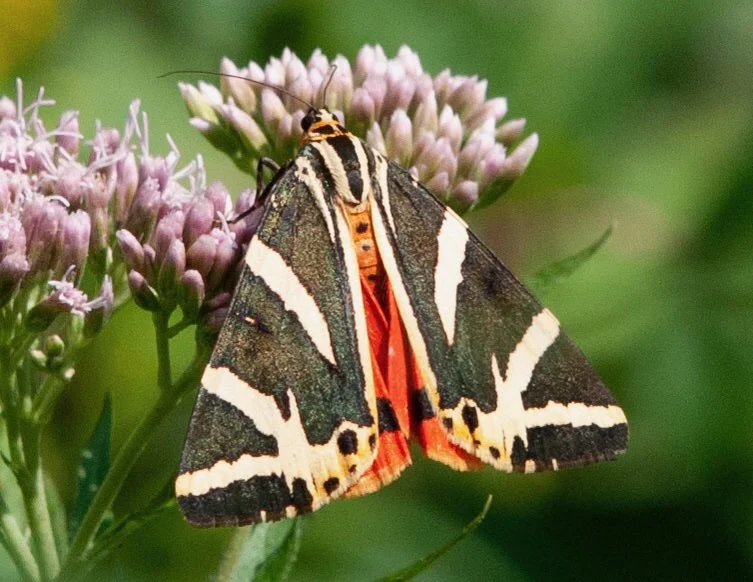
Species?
Euplagia quadripunctaria
